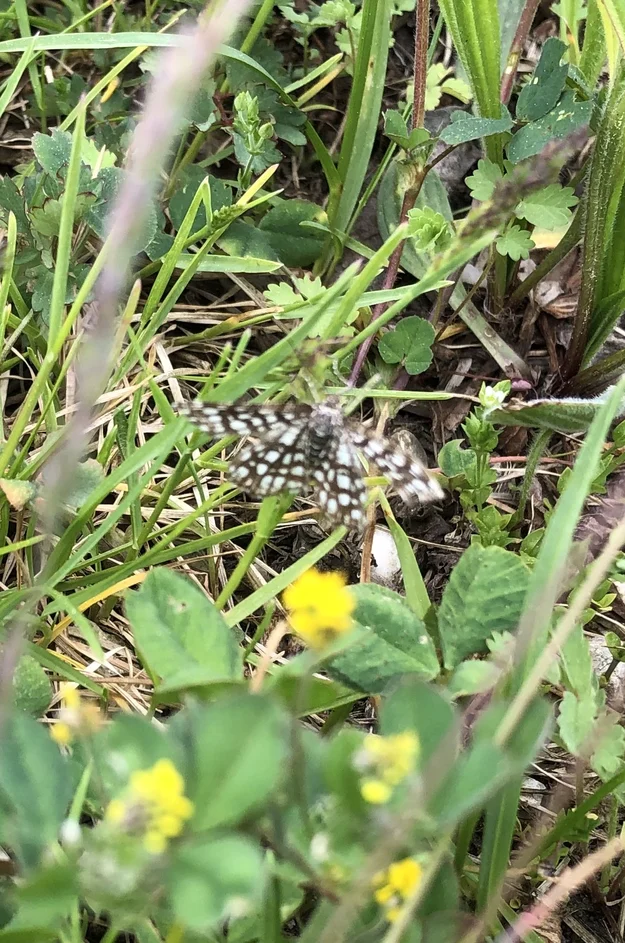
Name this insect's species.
Chiasmia clathrata
